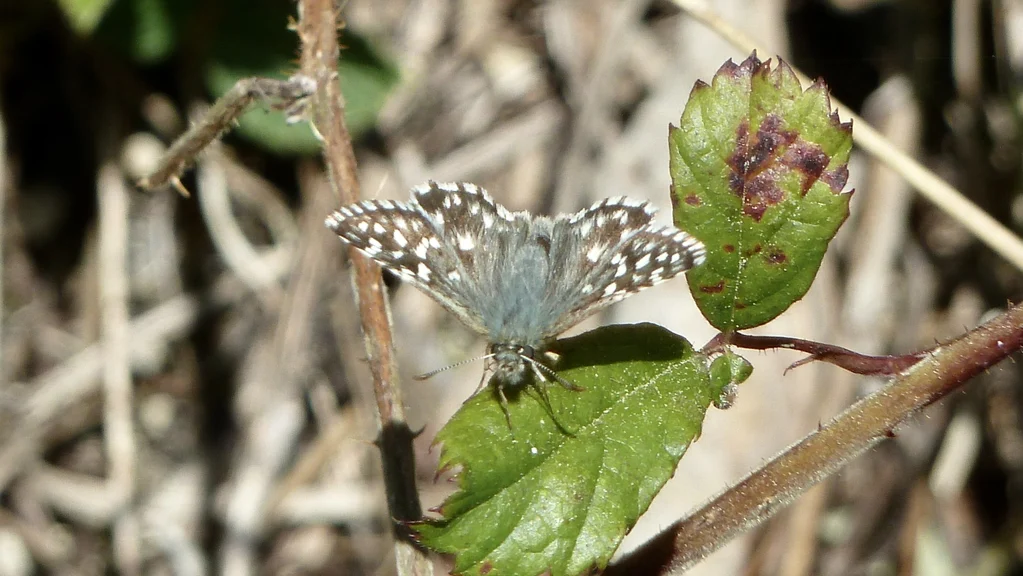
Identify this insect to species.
Pyrgus malvae
